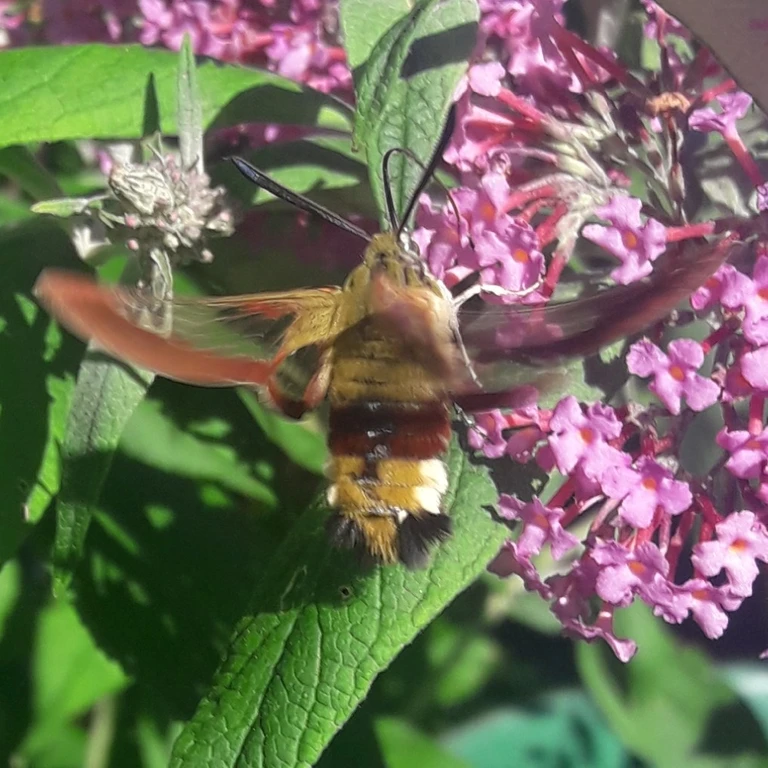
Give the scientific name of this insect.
Hemaris fuciformis
